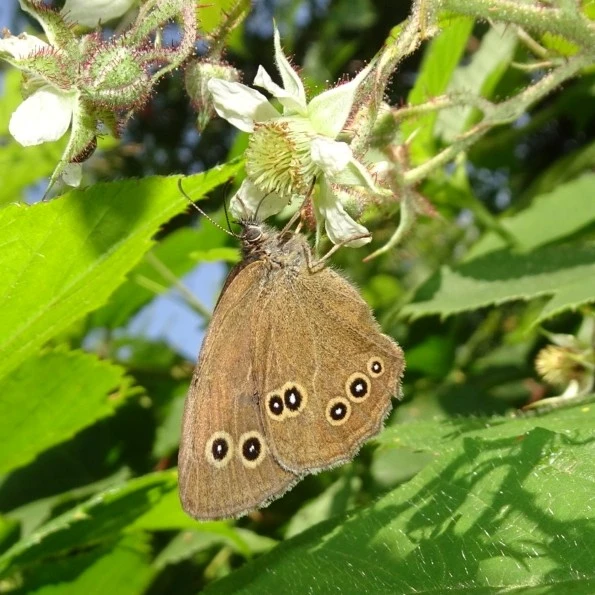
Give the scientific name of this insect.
Aphantopus hyperantus
